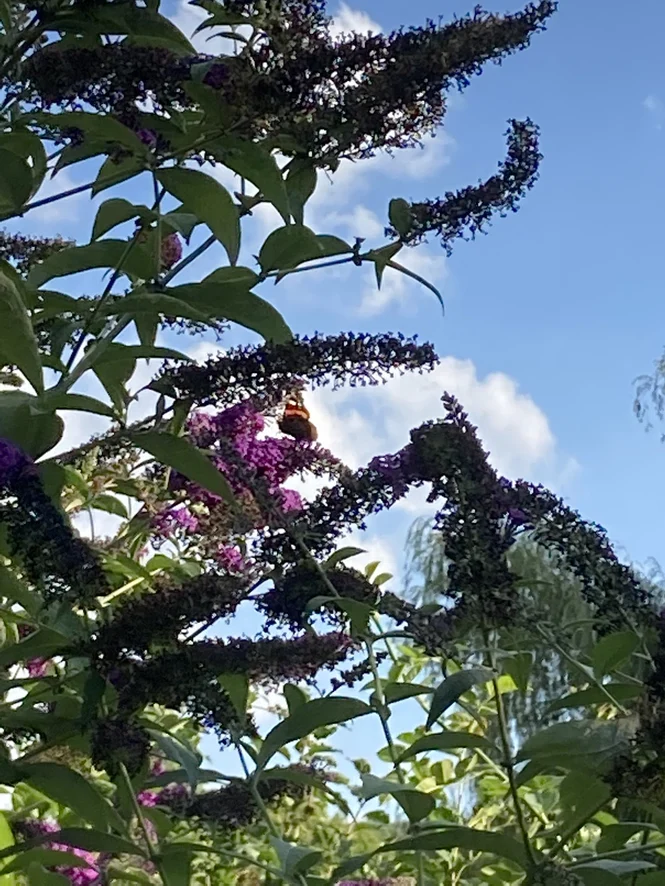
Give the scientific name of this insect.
Vanessa atalanta
